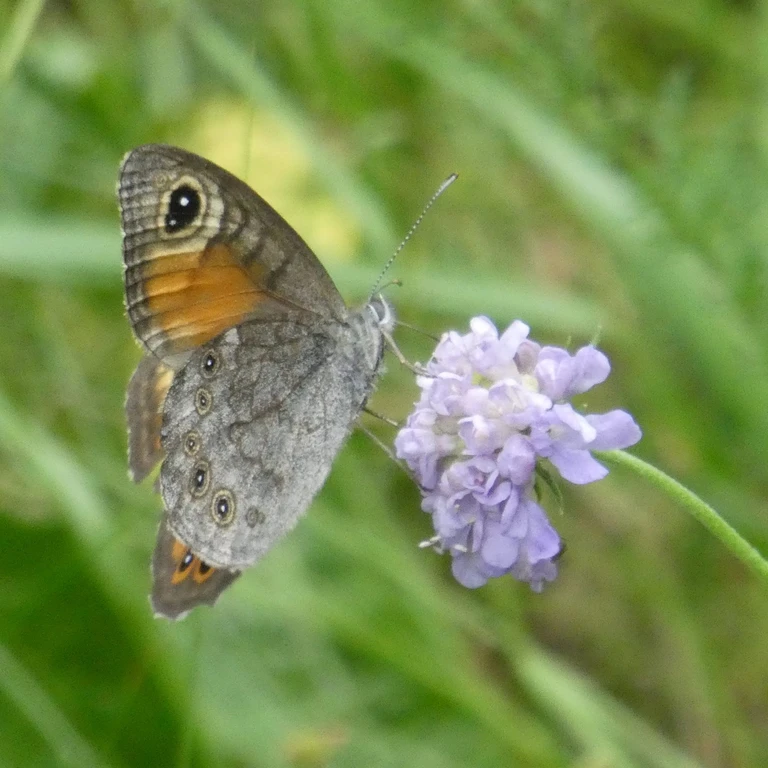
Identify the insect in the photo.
Lasiommata maera (also Pararge maera)
